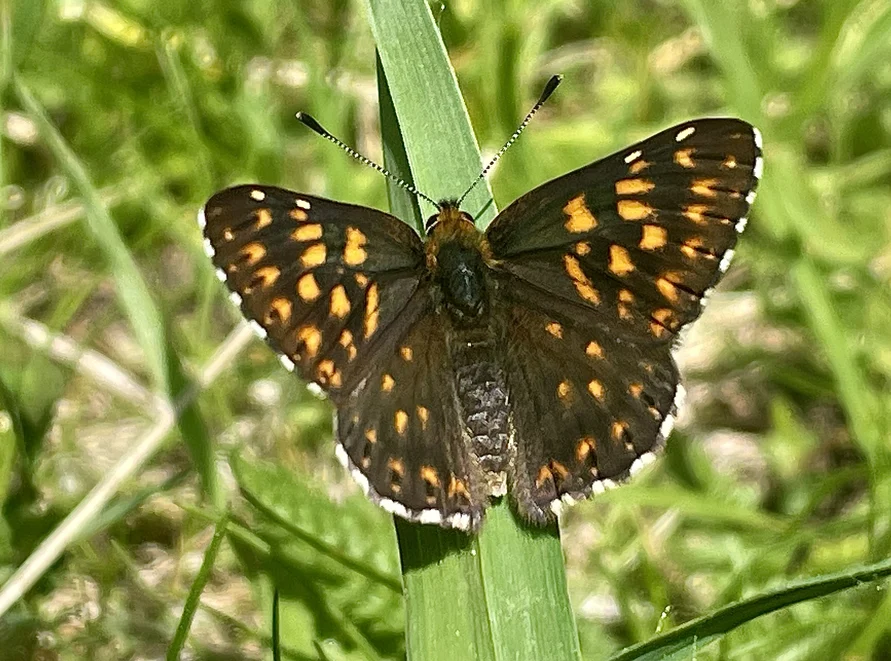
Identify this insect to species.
Hamearis lucina
